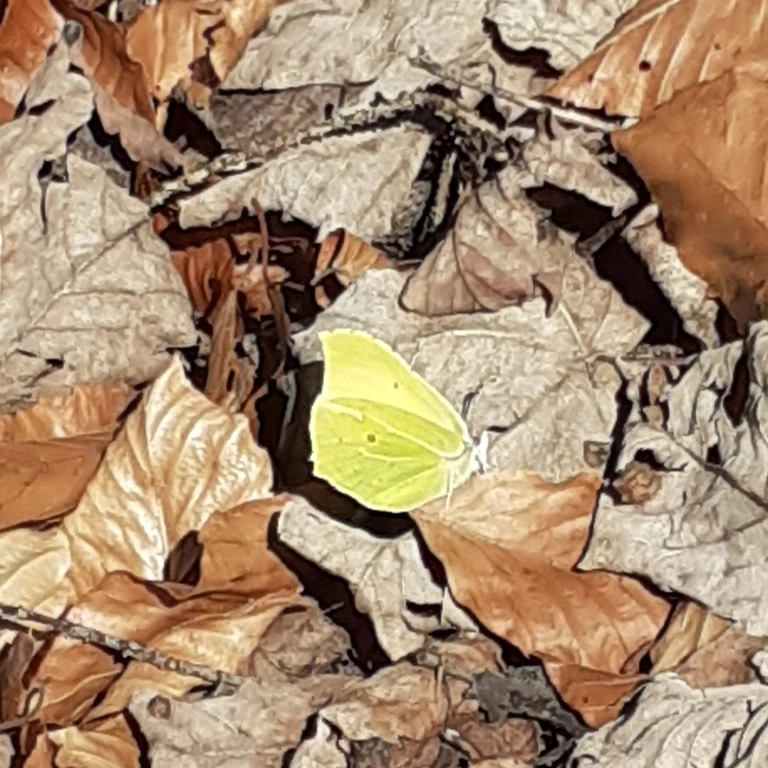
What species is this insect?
Gonepteryx rhamni
